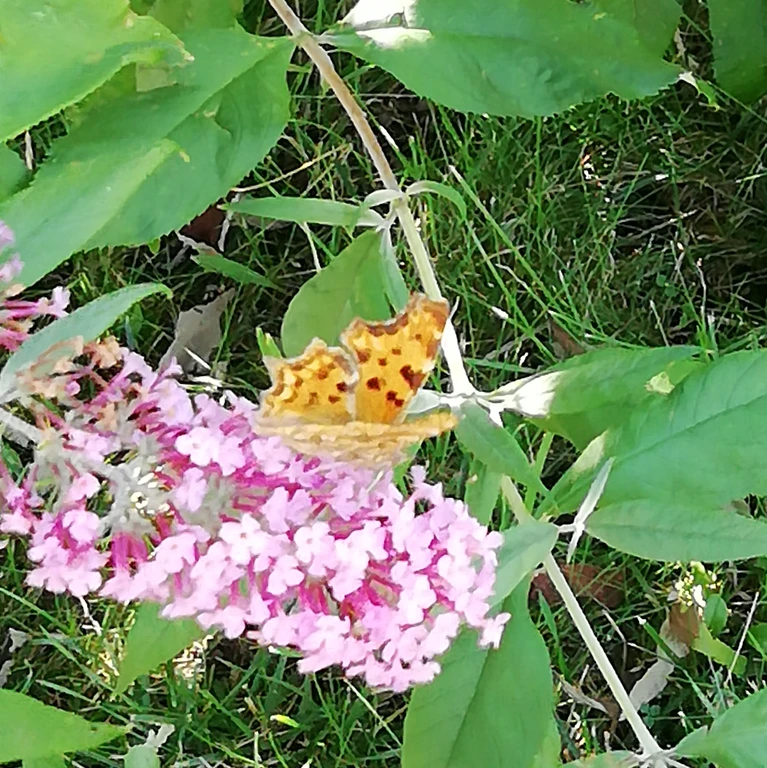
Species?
Polygonia c-album
